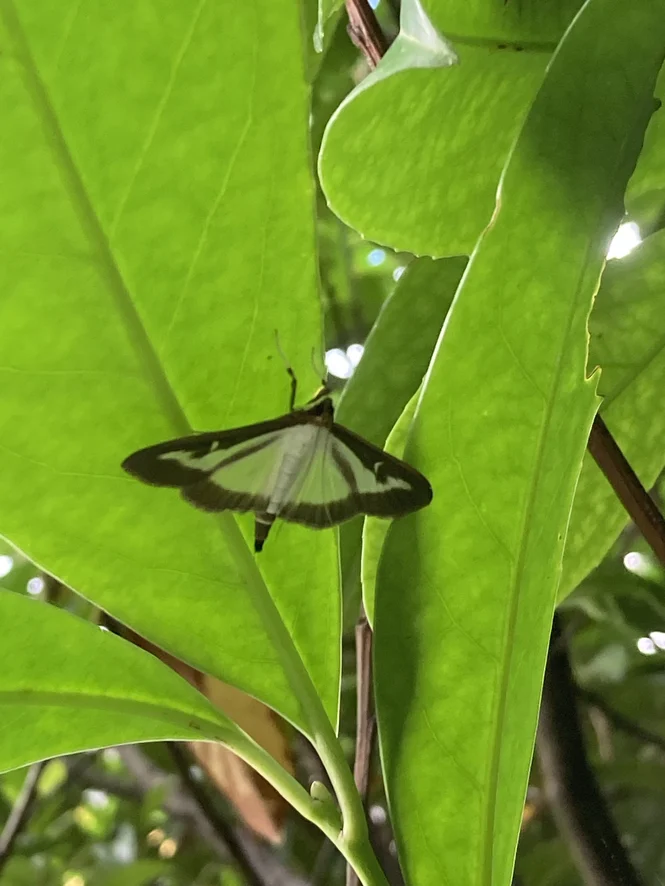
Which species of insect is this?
Cydalima perspectalis
